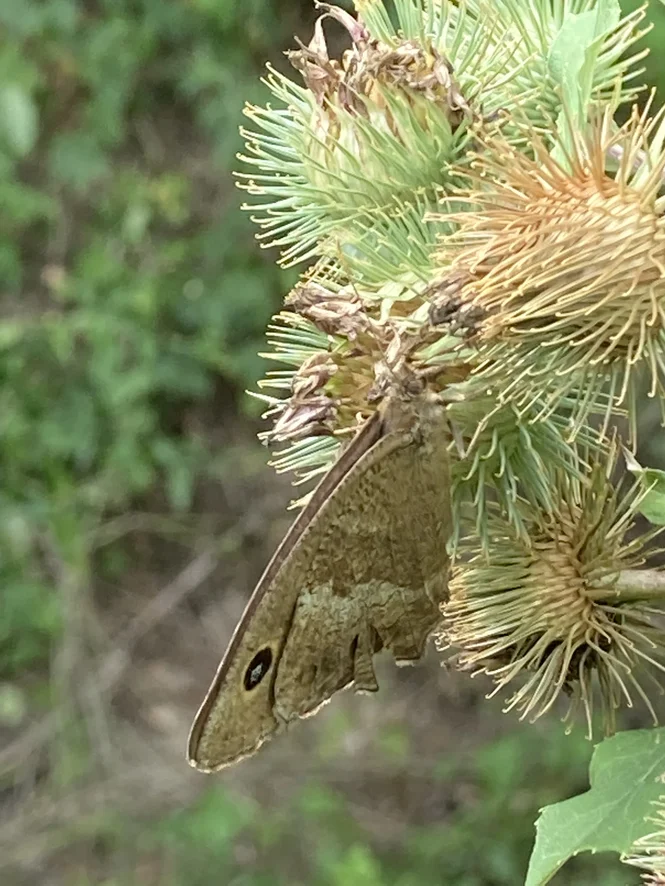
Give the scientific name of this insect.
Minois dryas
